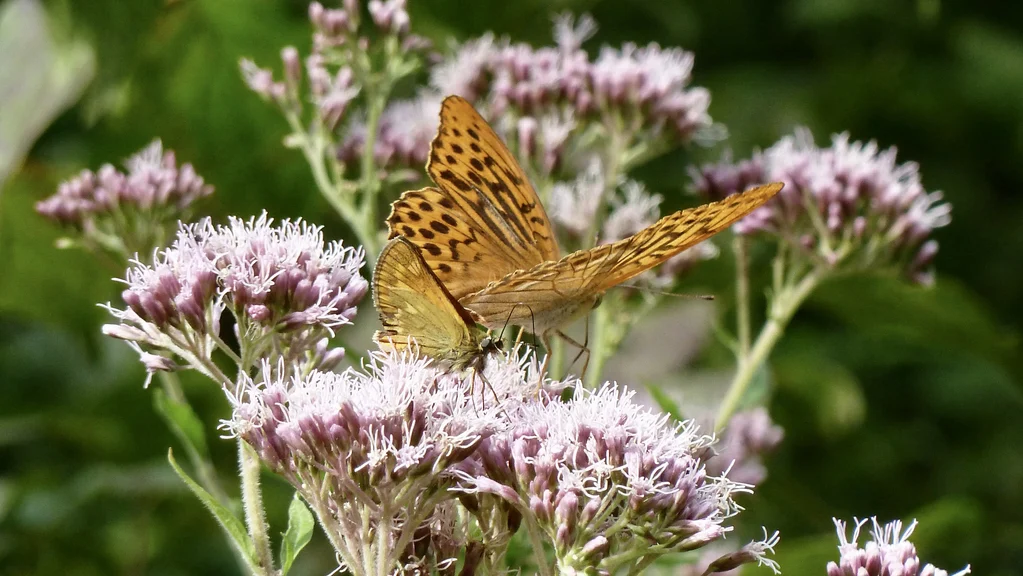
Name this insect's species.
Argynnis paphia
